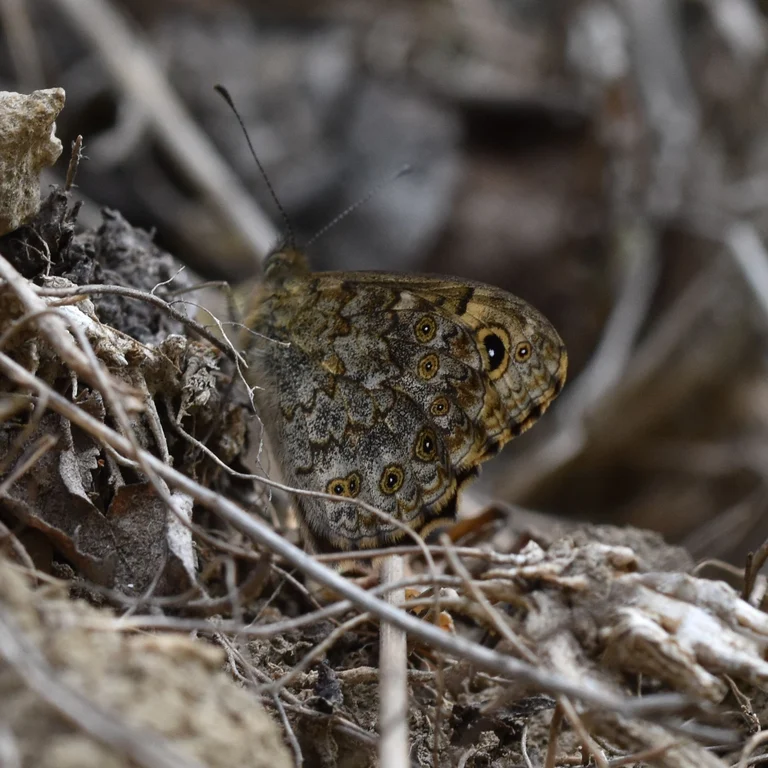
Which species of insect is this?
Lasiommata megera (also Pararge megera)
